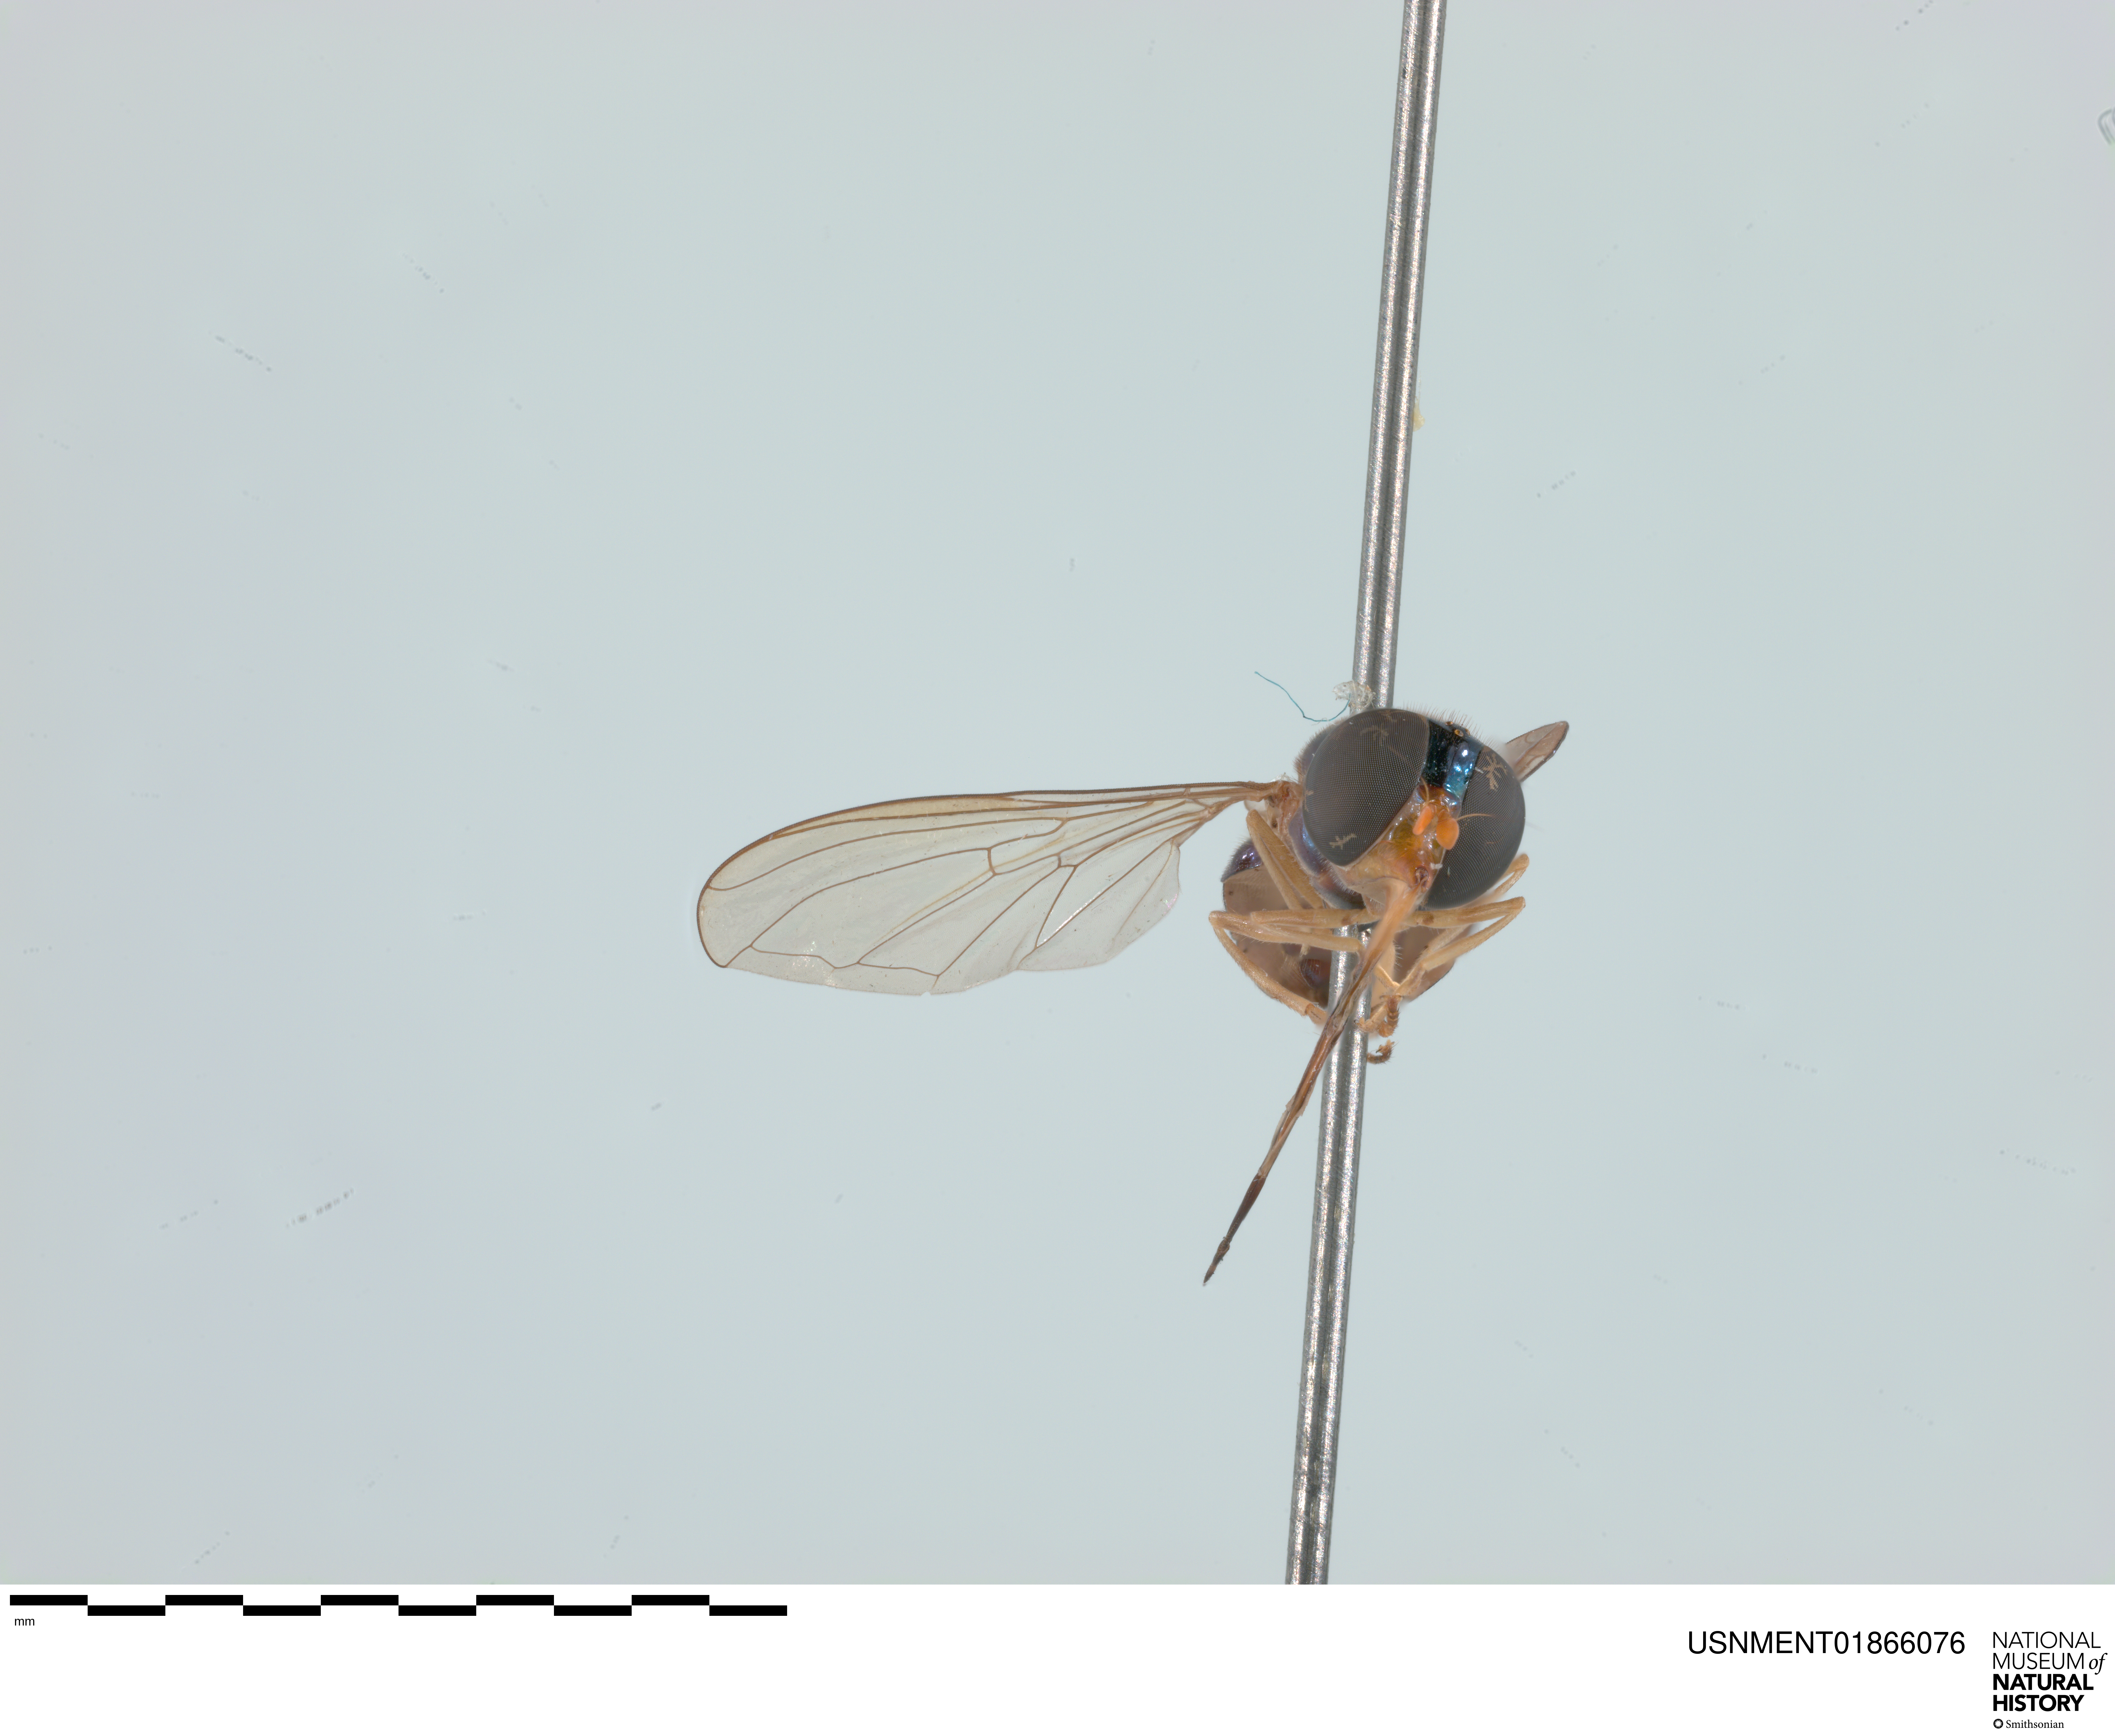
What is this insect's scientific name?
Rhingia caerulescens
